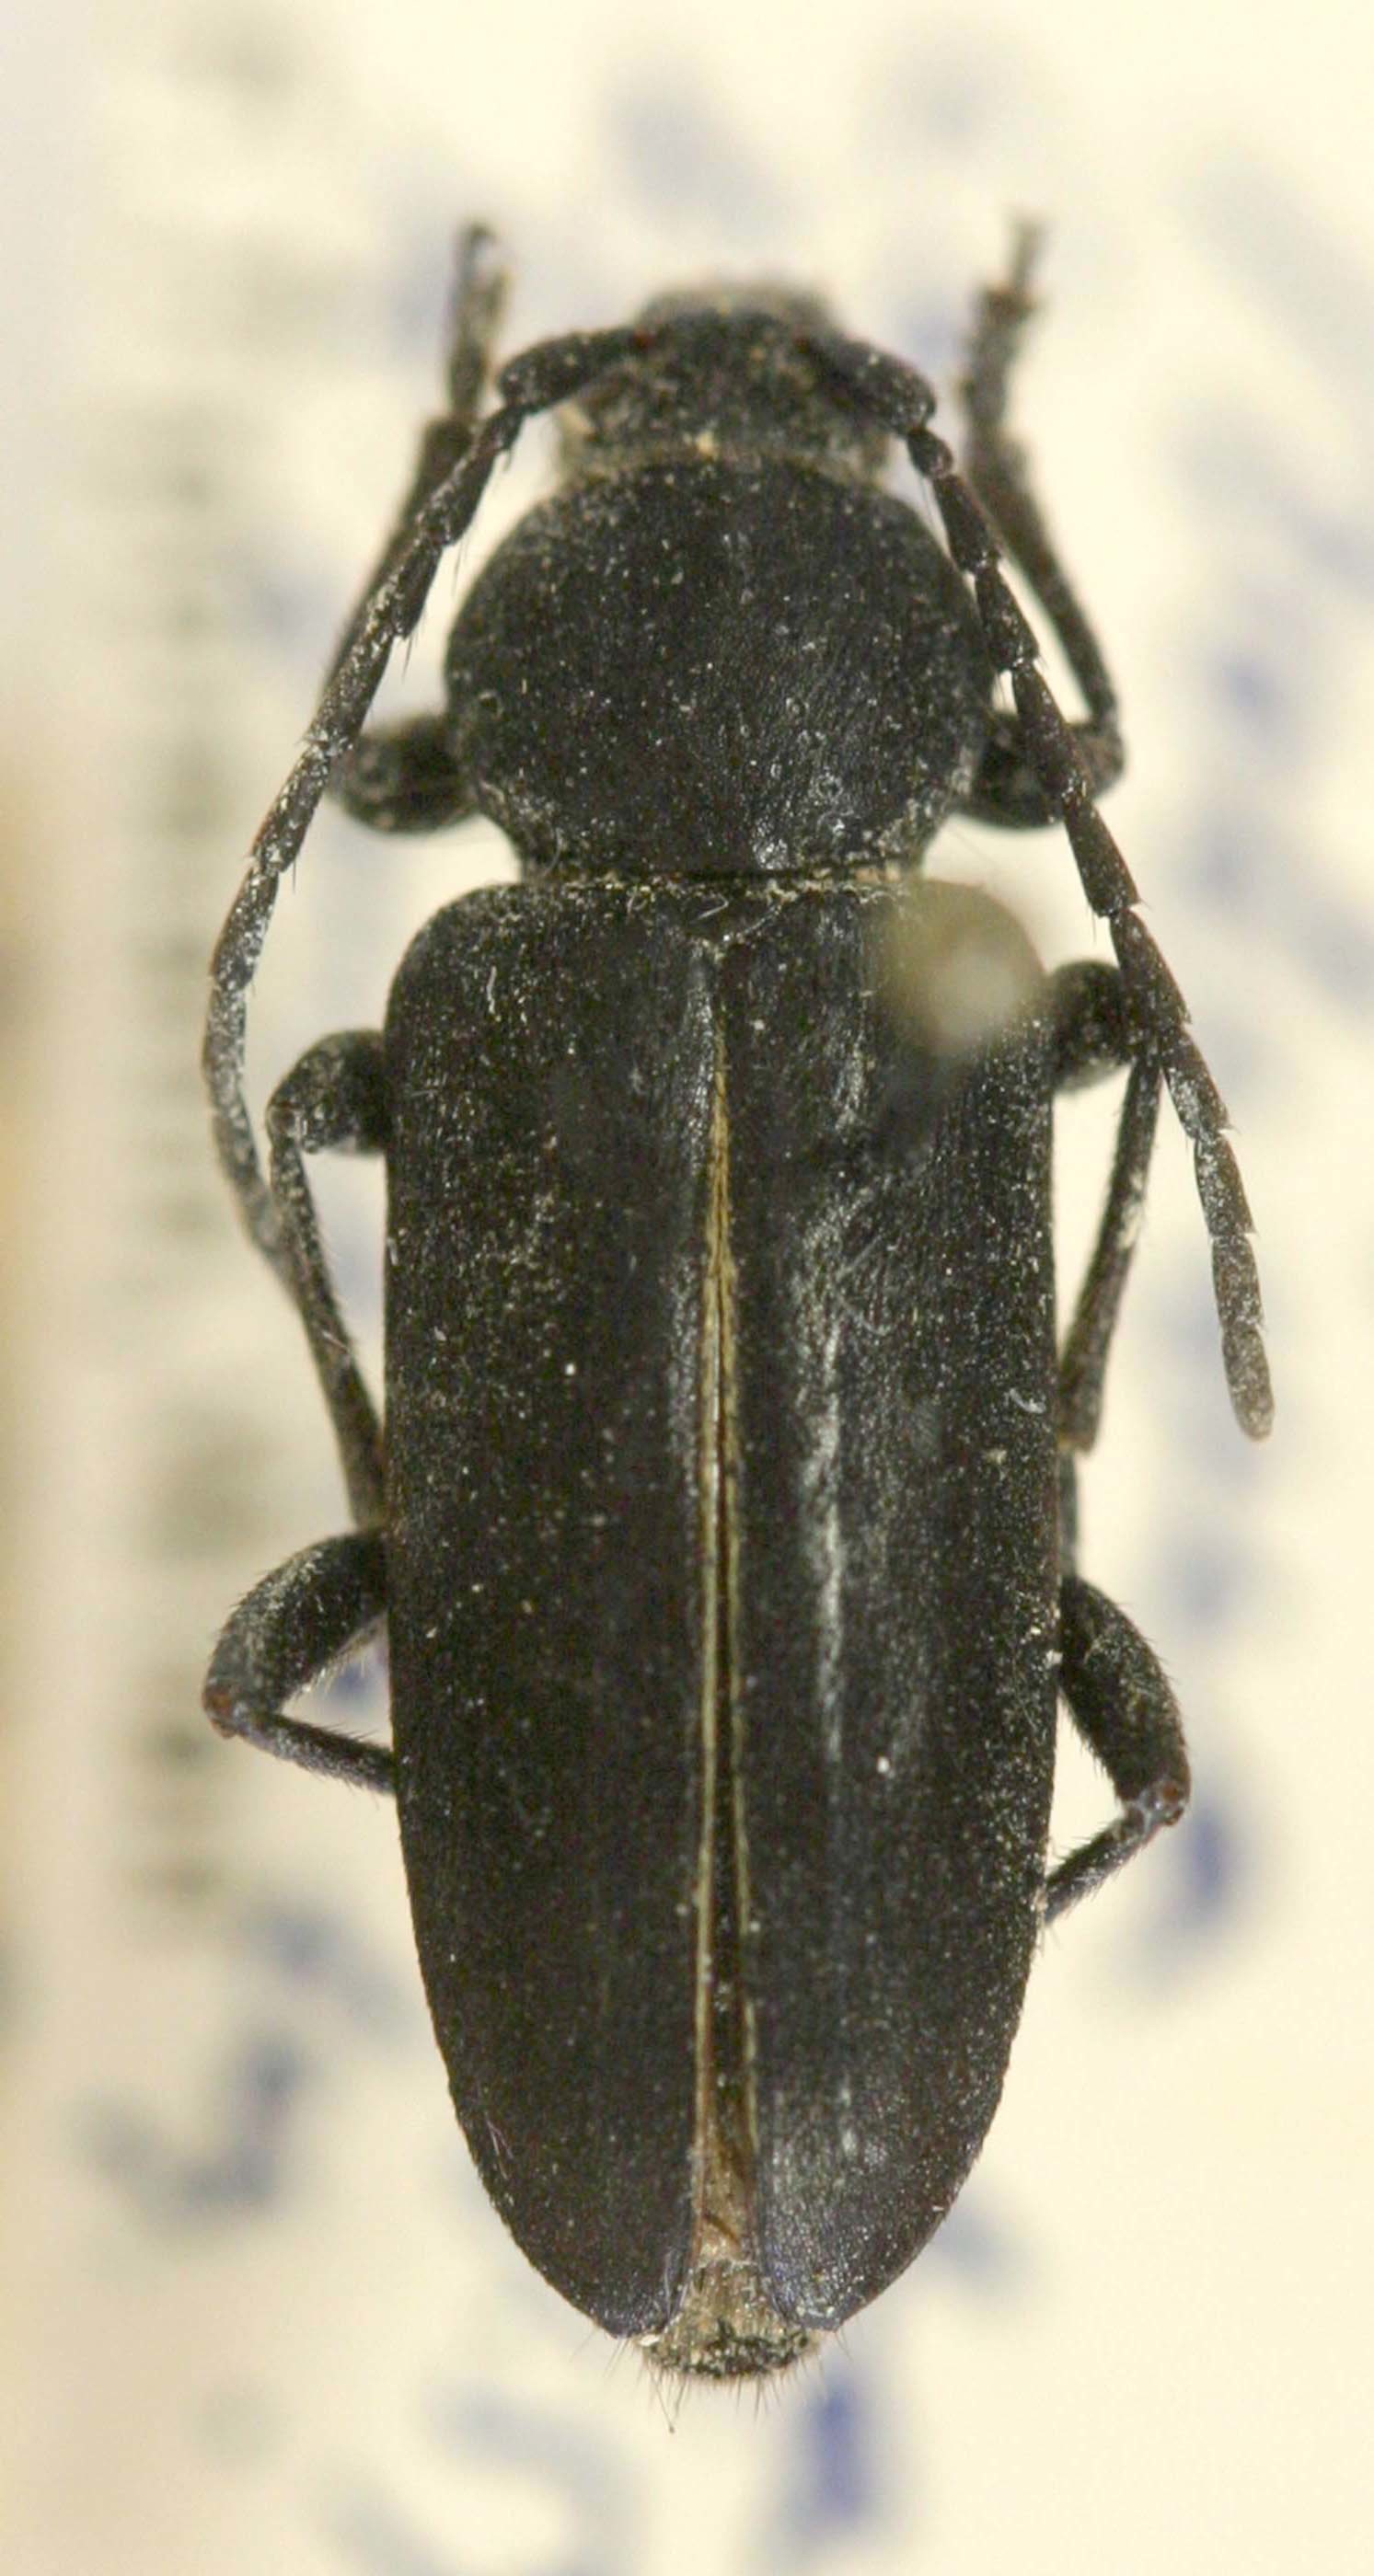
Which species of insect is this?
Megacyllene horioni
